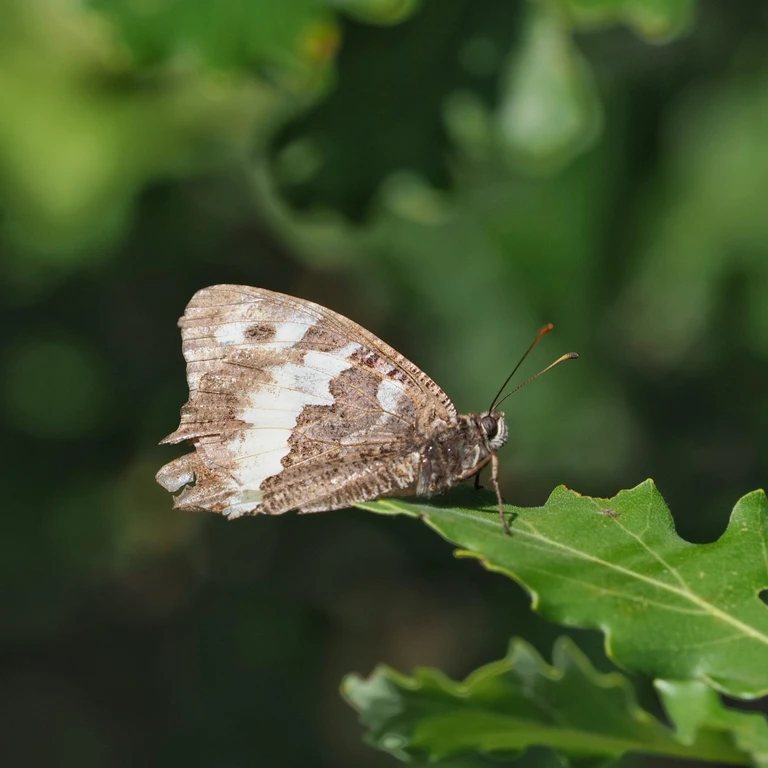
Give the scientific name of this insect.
Brintesia circe
